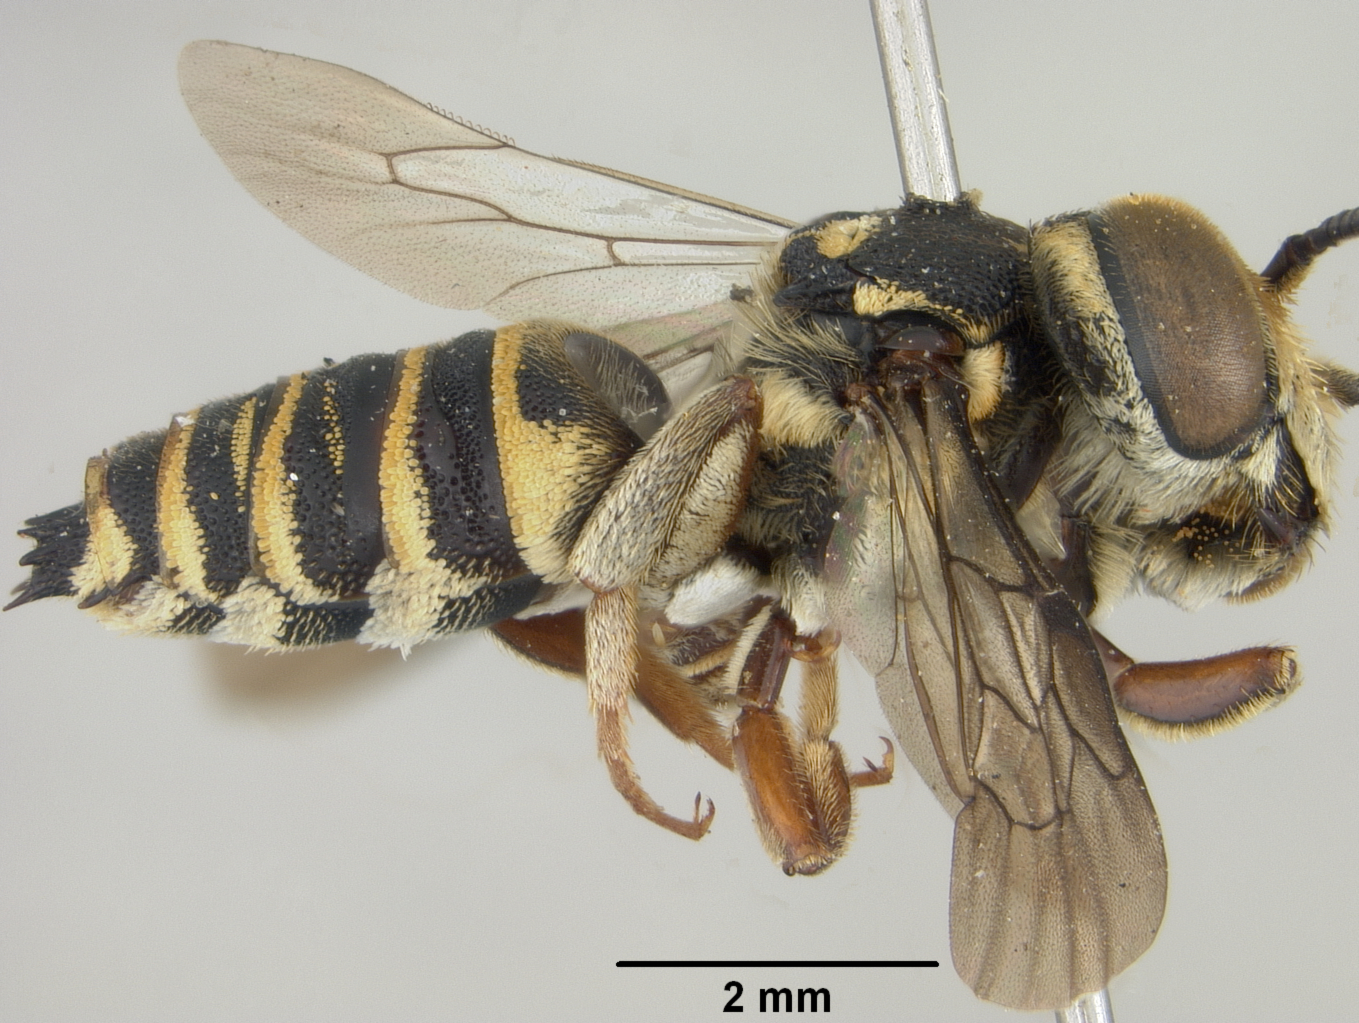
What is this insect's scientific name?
Coelioxys bakeri
